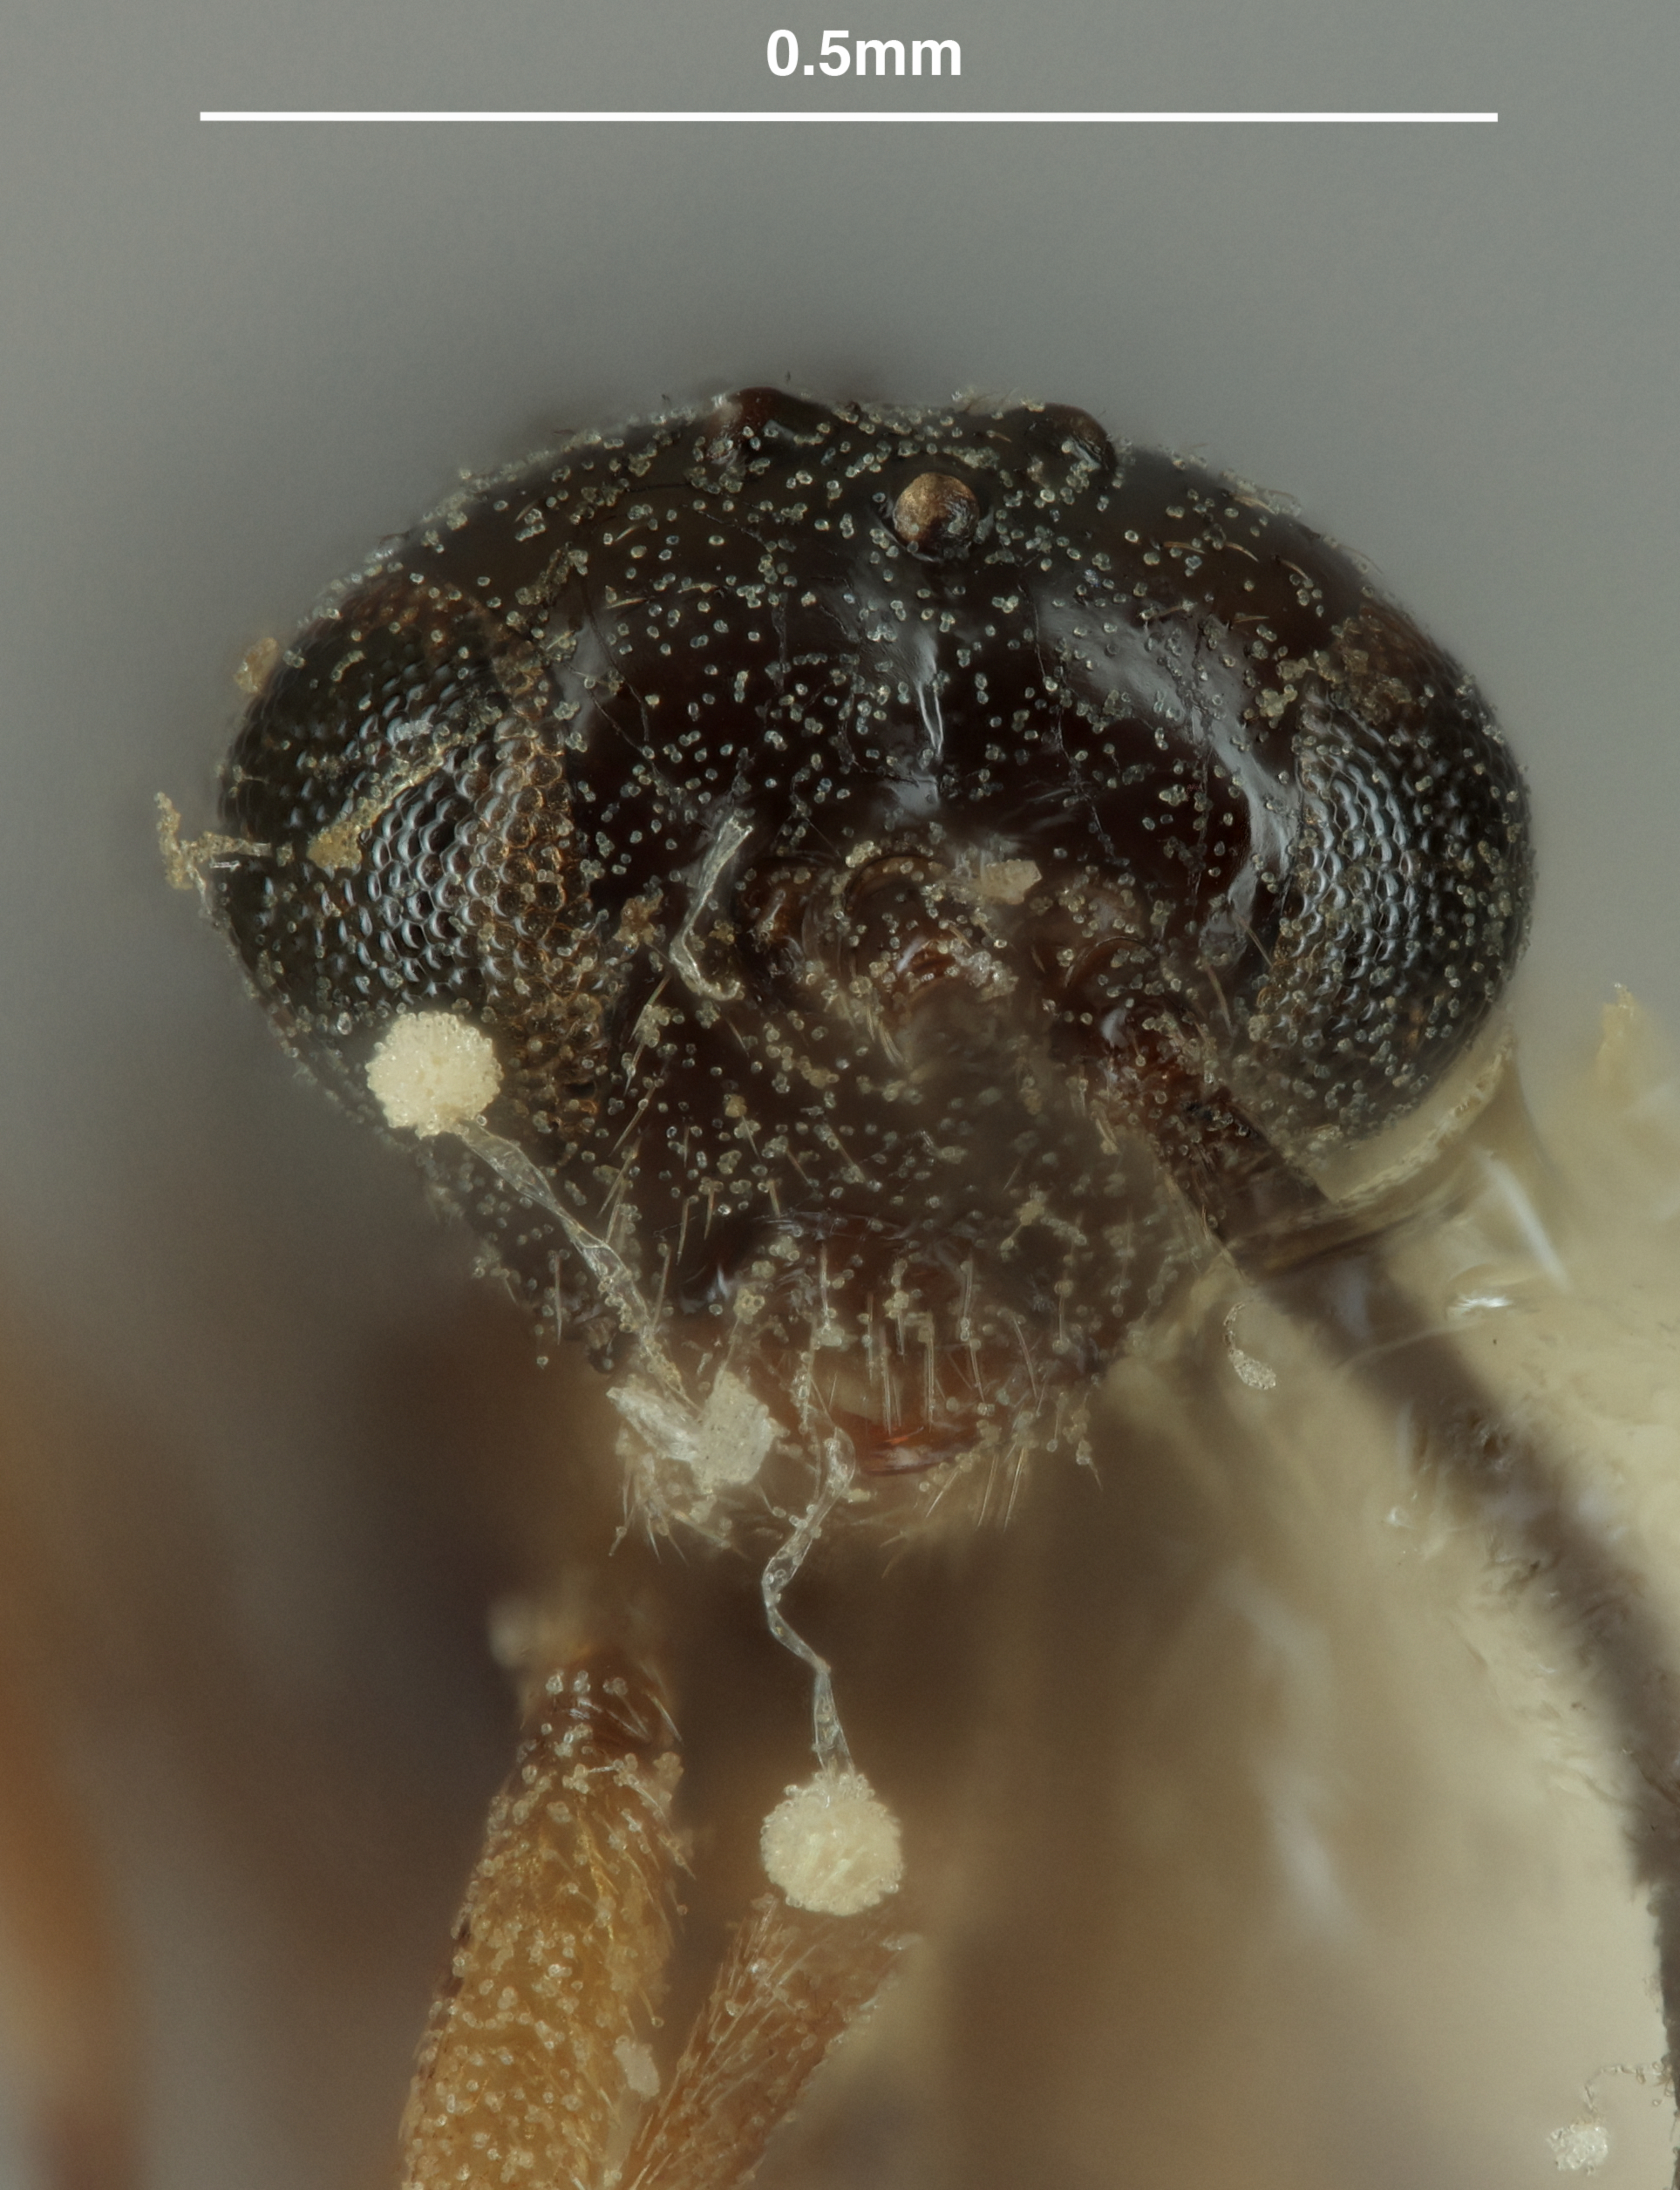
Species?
Lysiphlebus distinctus
